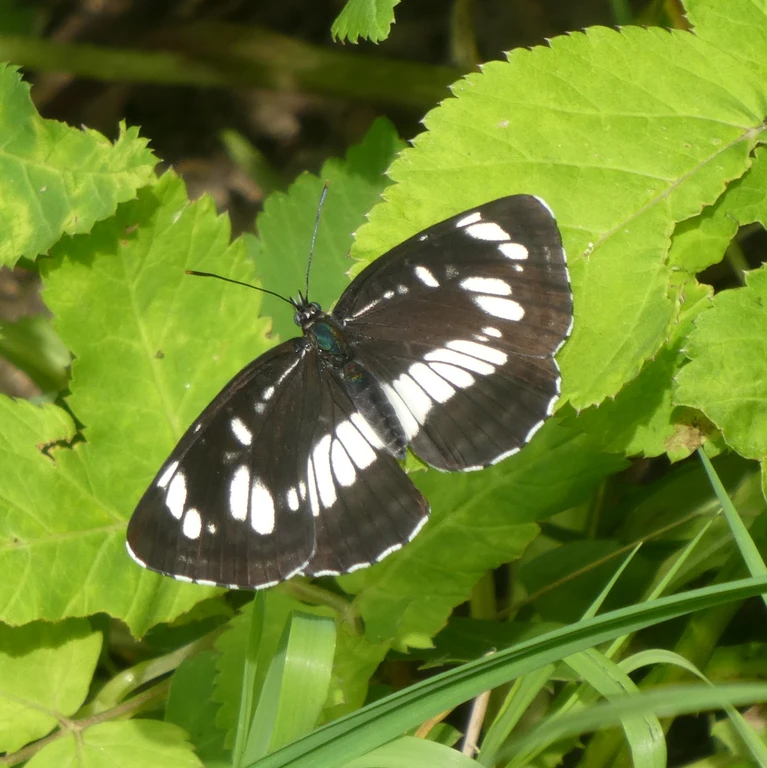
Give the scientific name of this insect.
Neptis rivularis
